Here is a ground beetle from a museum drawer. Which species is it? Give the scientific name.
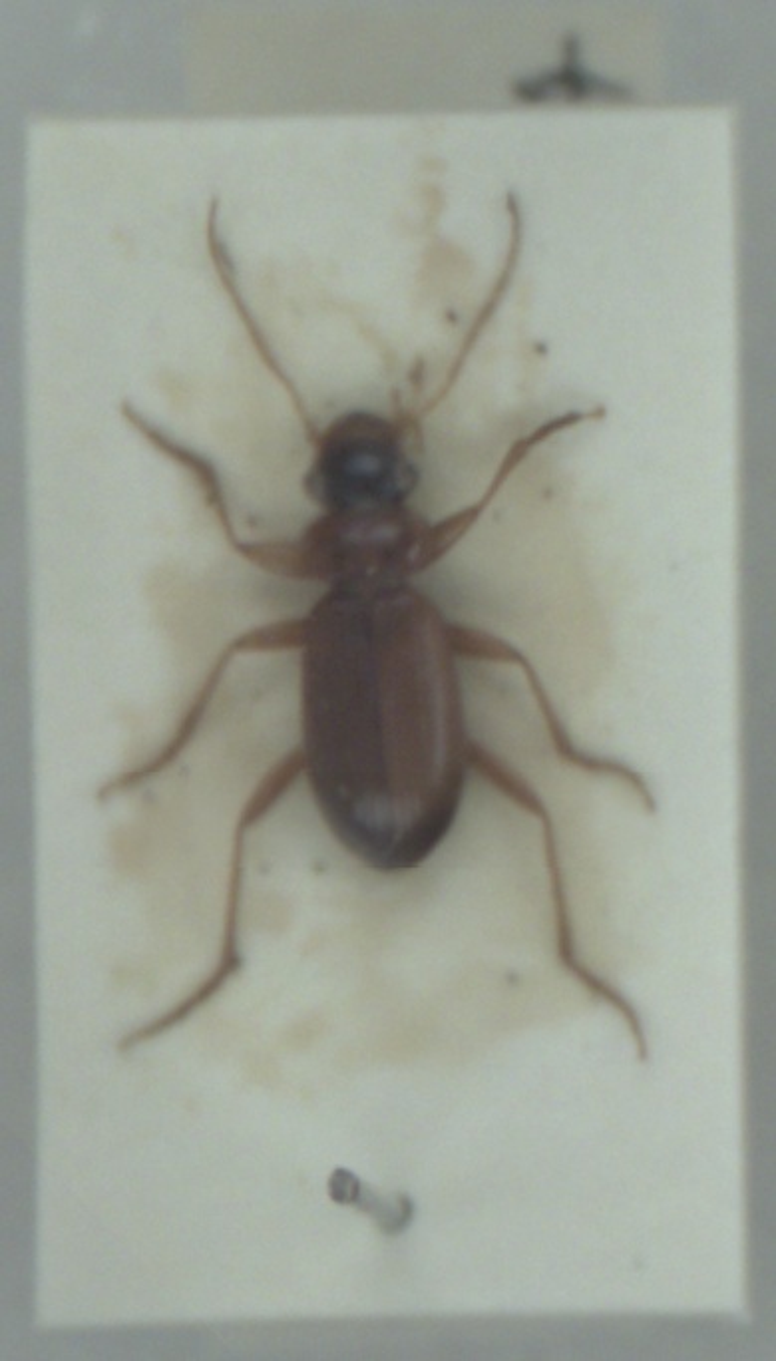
Leistus terminatus
